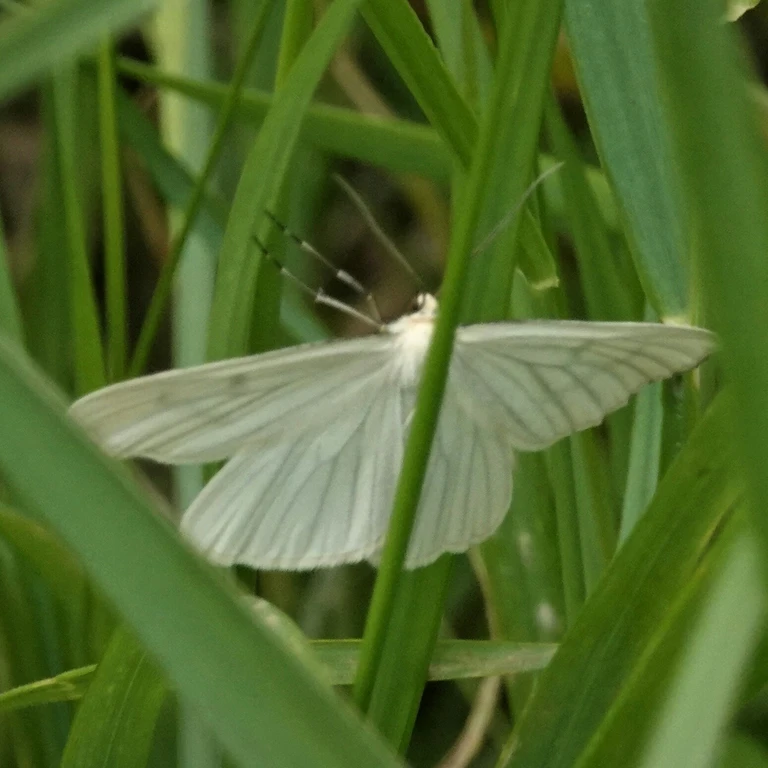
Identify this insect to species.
Siona lineata
